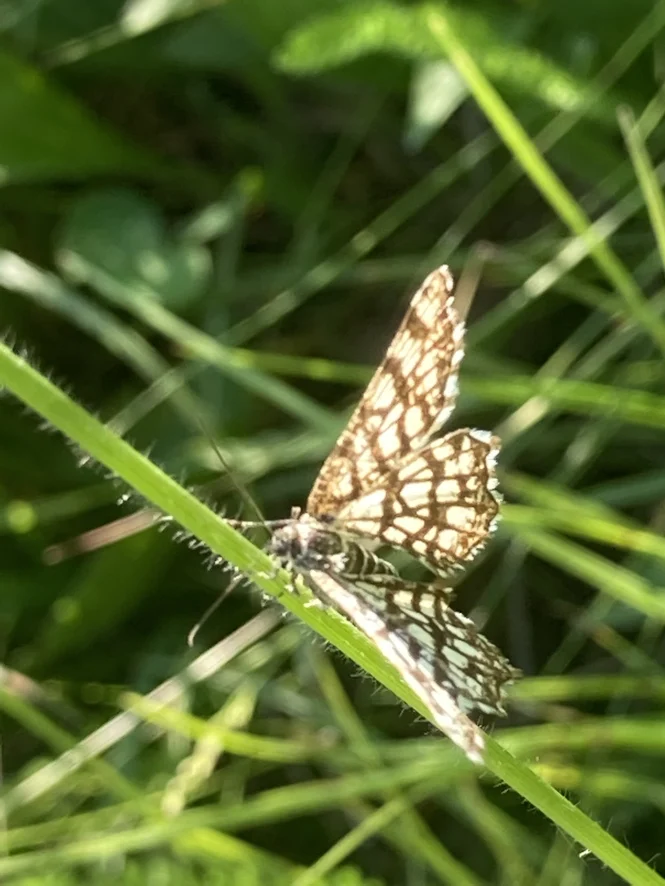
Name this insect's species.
Chiasmia clathrata
